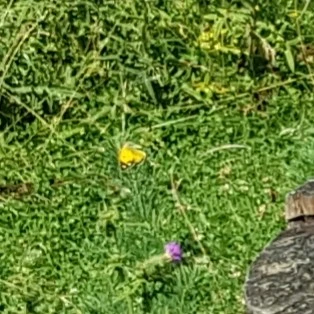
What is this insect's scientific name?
Colias croceus
